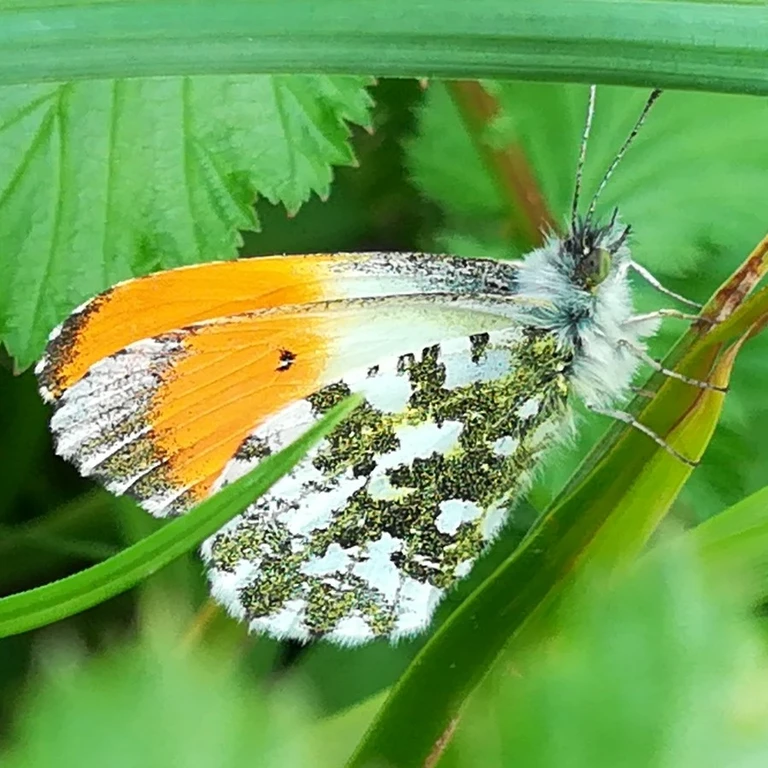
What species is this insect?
Anthocharis cardamines
